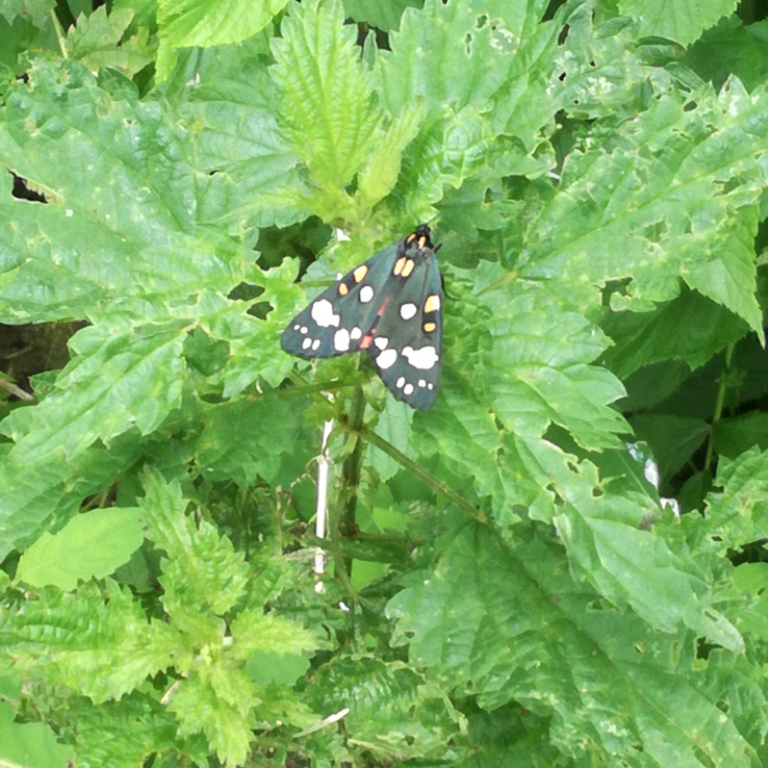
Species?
Callimorpha dominula
